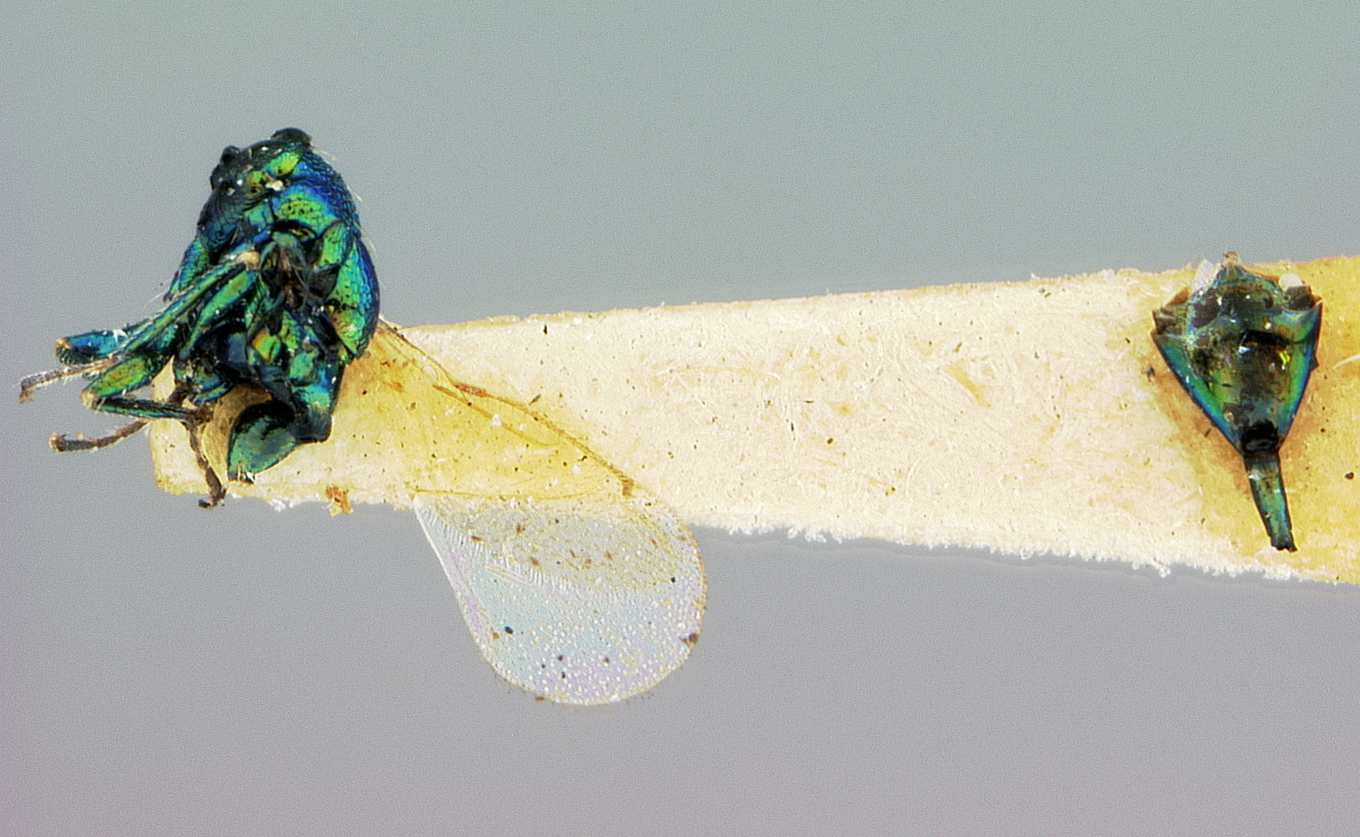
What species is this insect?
Entedon cupreicollis
